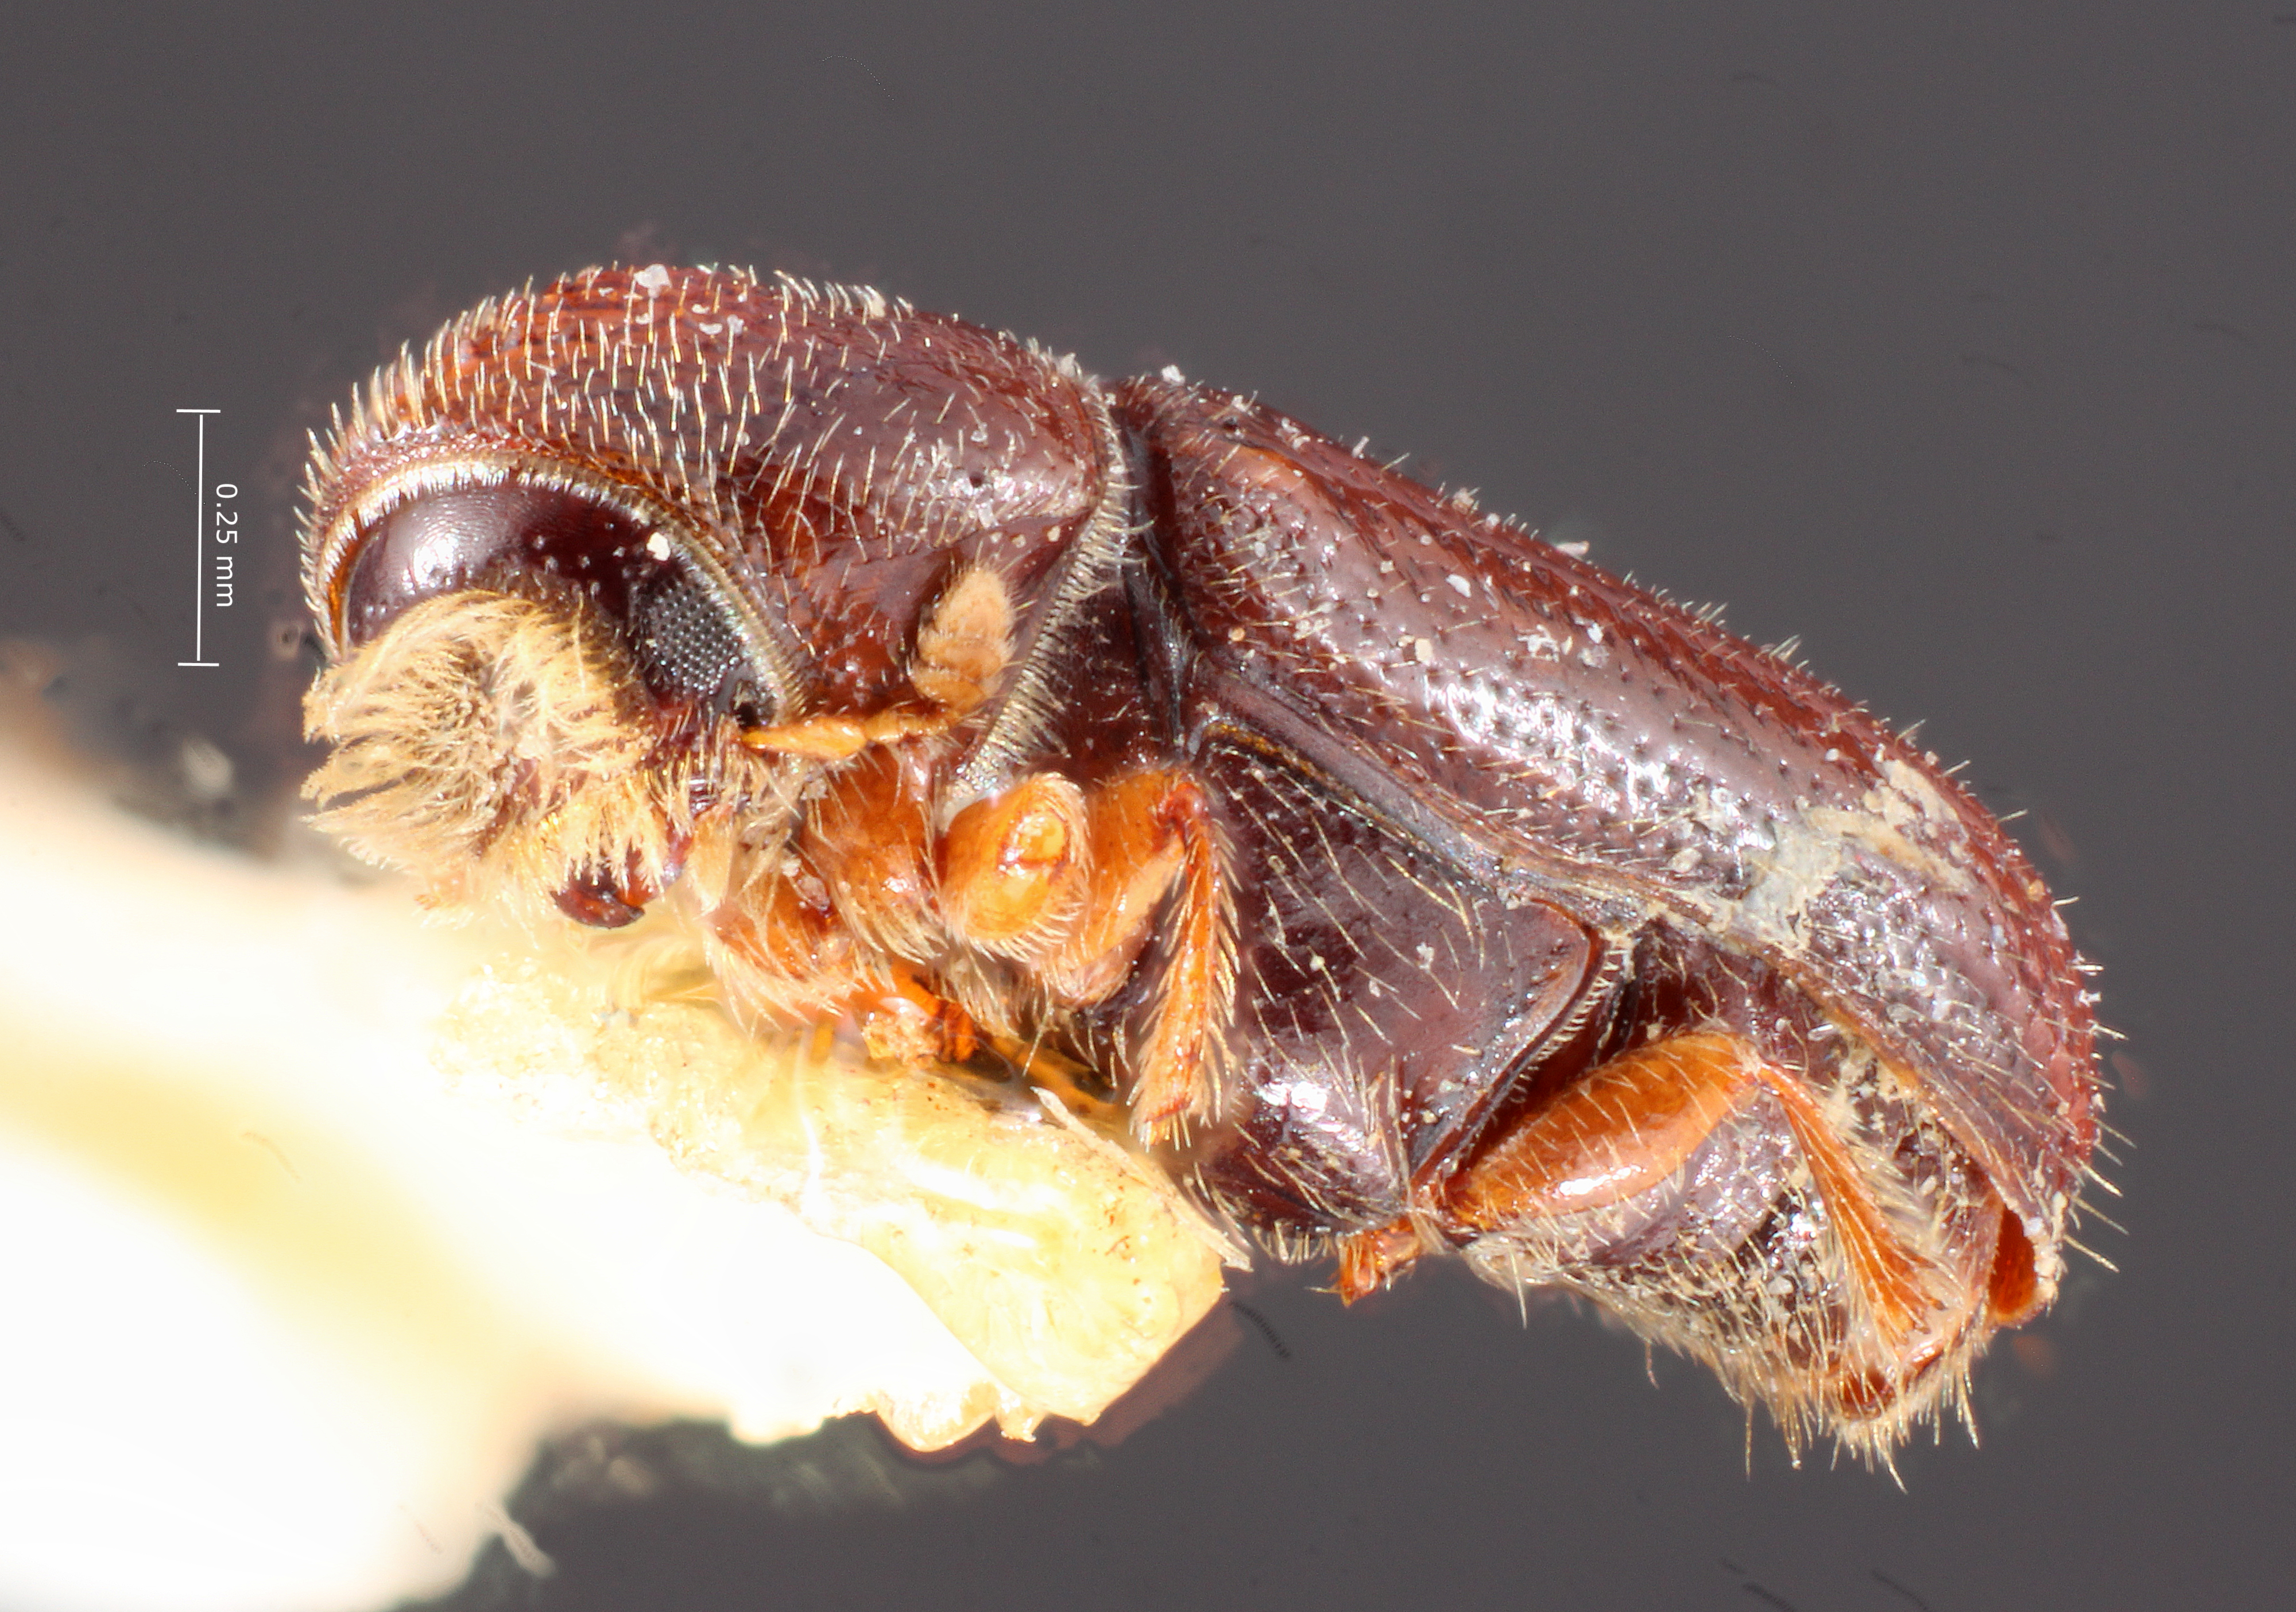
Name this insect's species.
Pityophthorus electus
